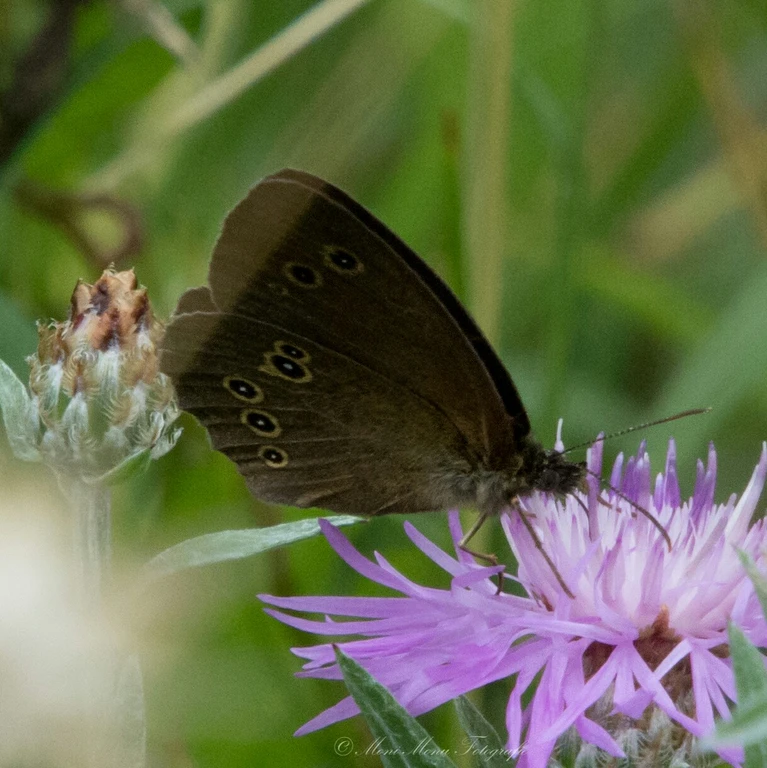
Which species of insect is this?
Aphantopus hyperantus
